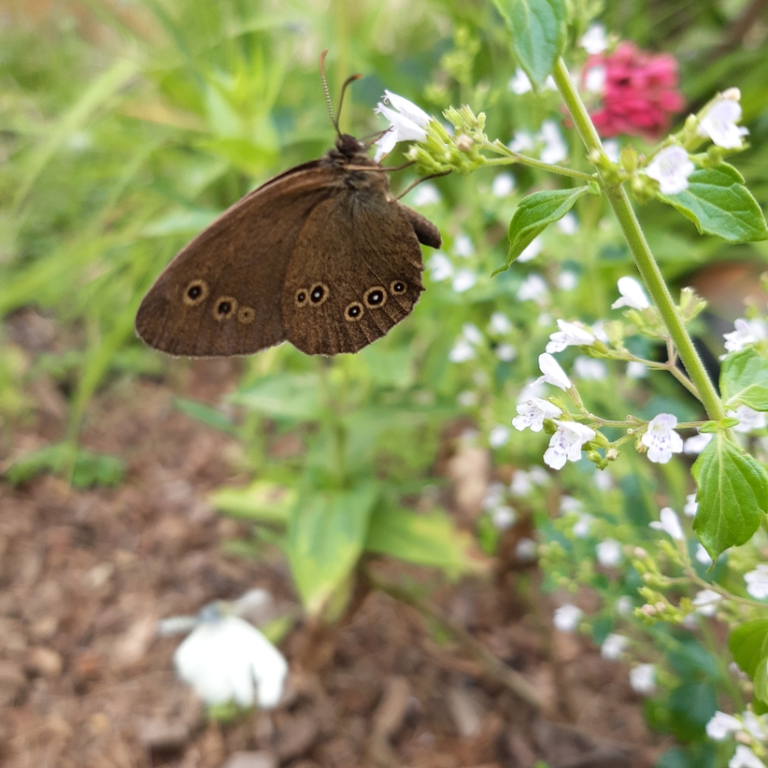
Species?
Aphantopus hyperantus
